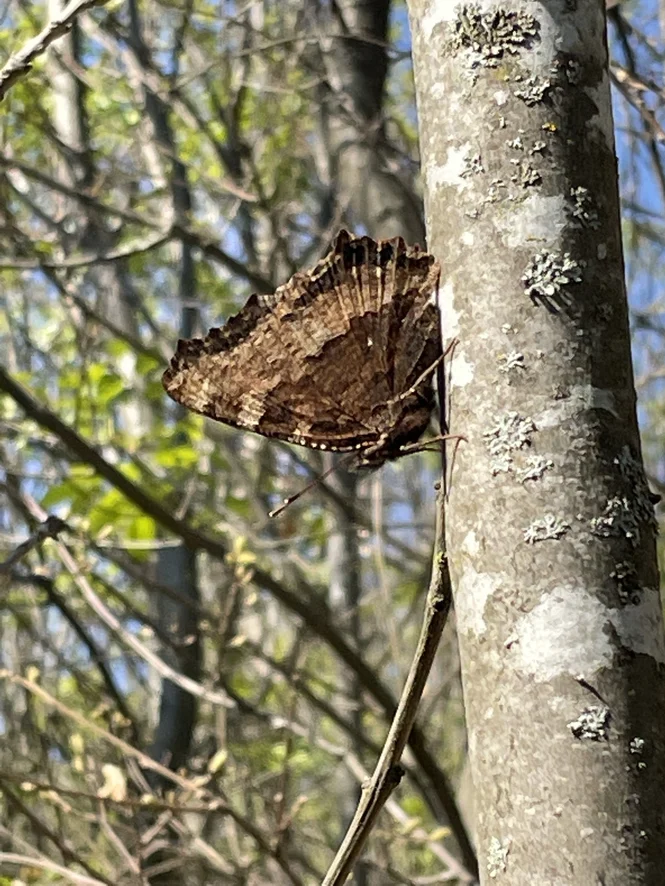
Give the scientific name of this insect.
Nymphalis polychloros
